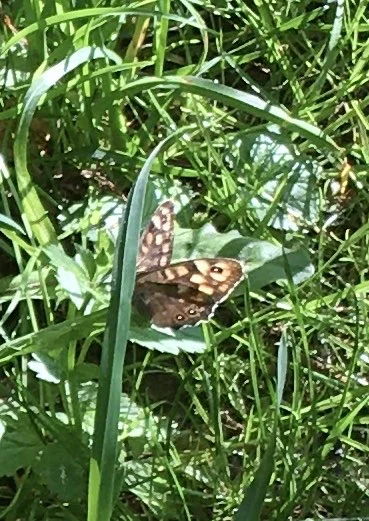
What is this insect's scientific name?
Pararge aegeria
